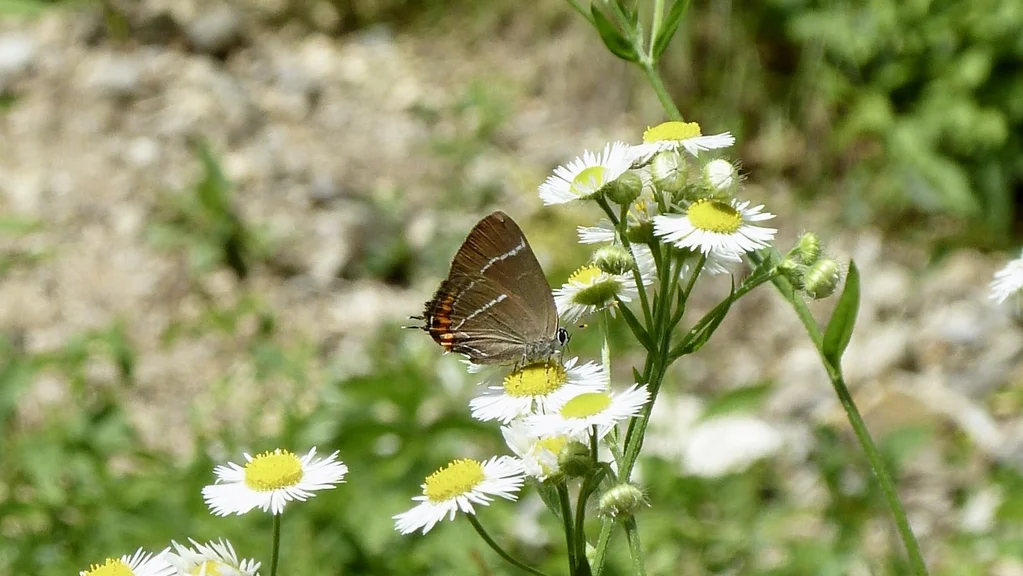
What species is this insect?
Satyrium w-album
